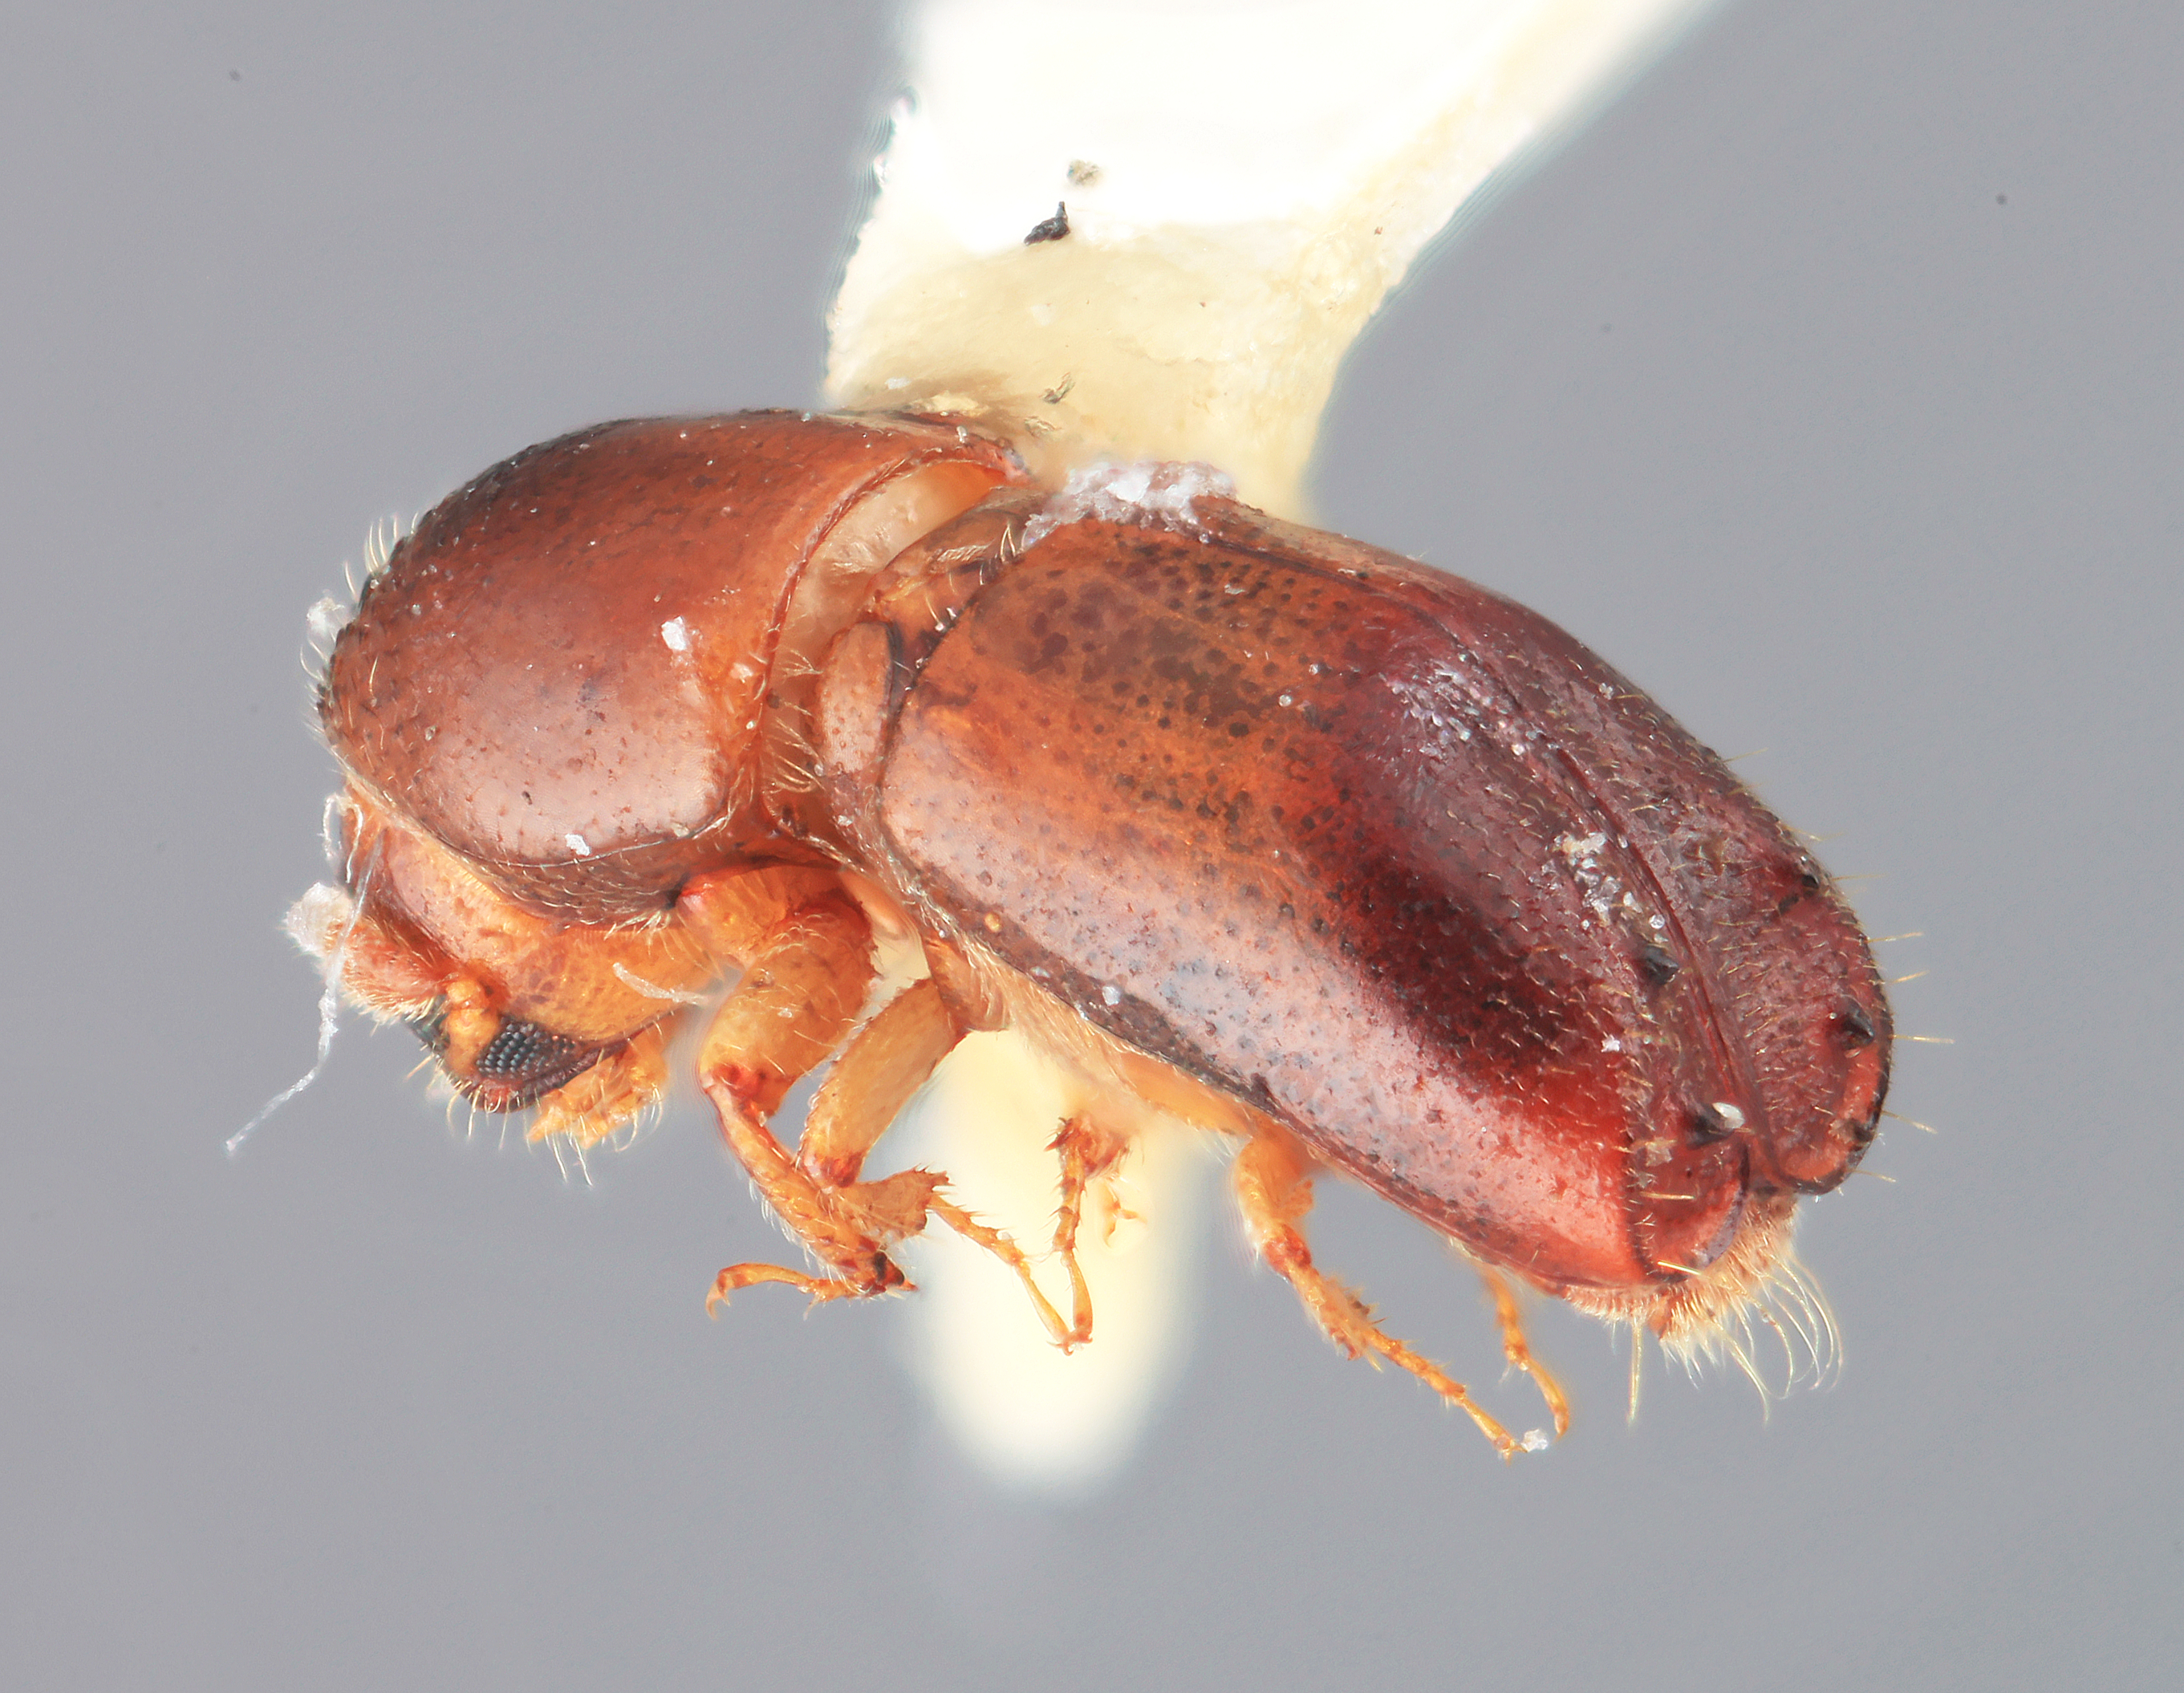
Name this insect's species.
Monarthrum limulum
